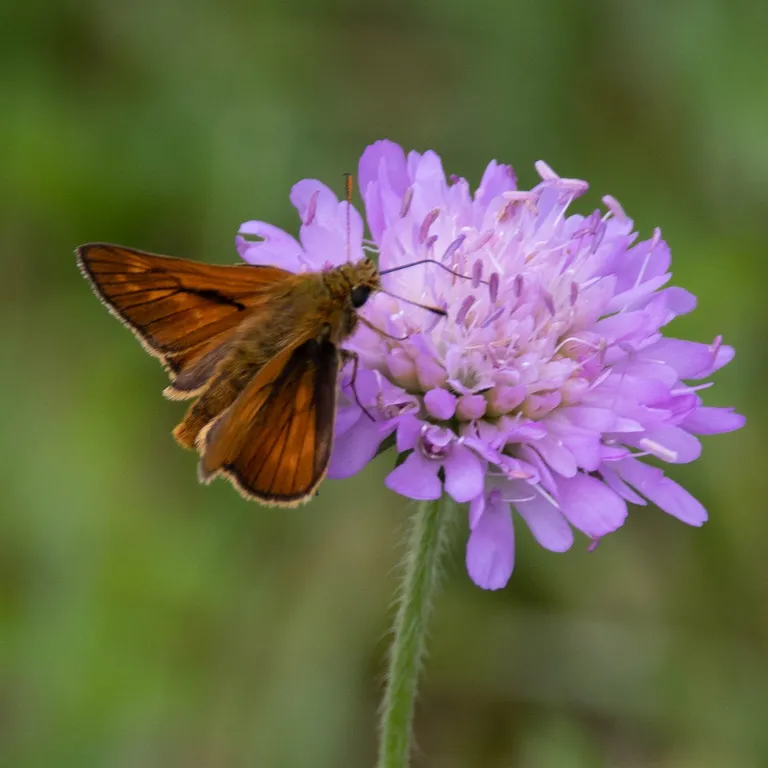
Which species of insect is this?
Ochlodes sylvanus (also Ochlodes venata)
